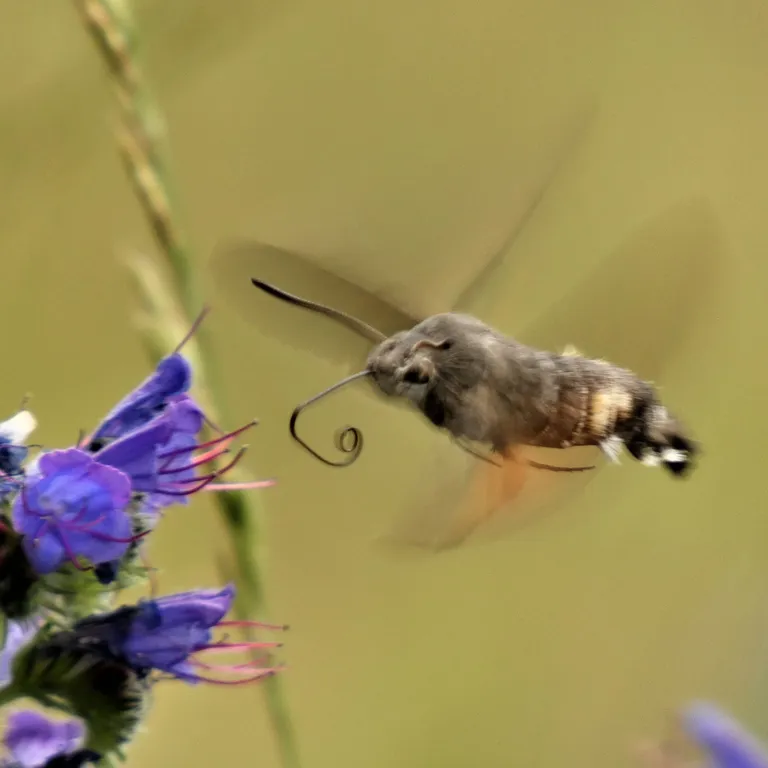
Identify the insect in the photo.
Macroglossum stellatarum
